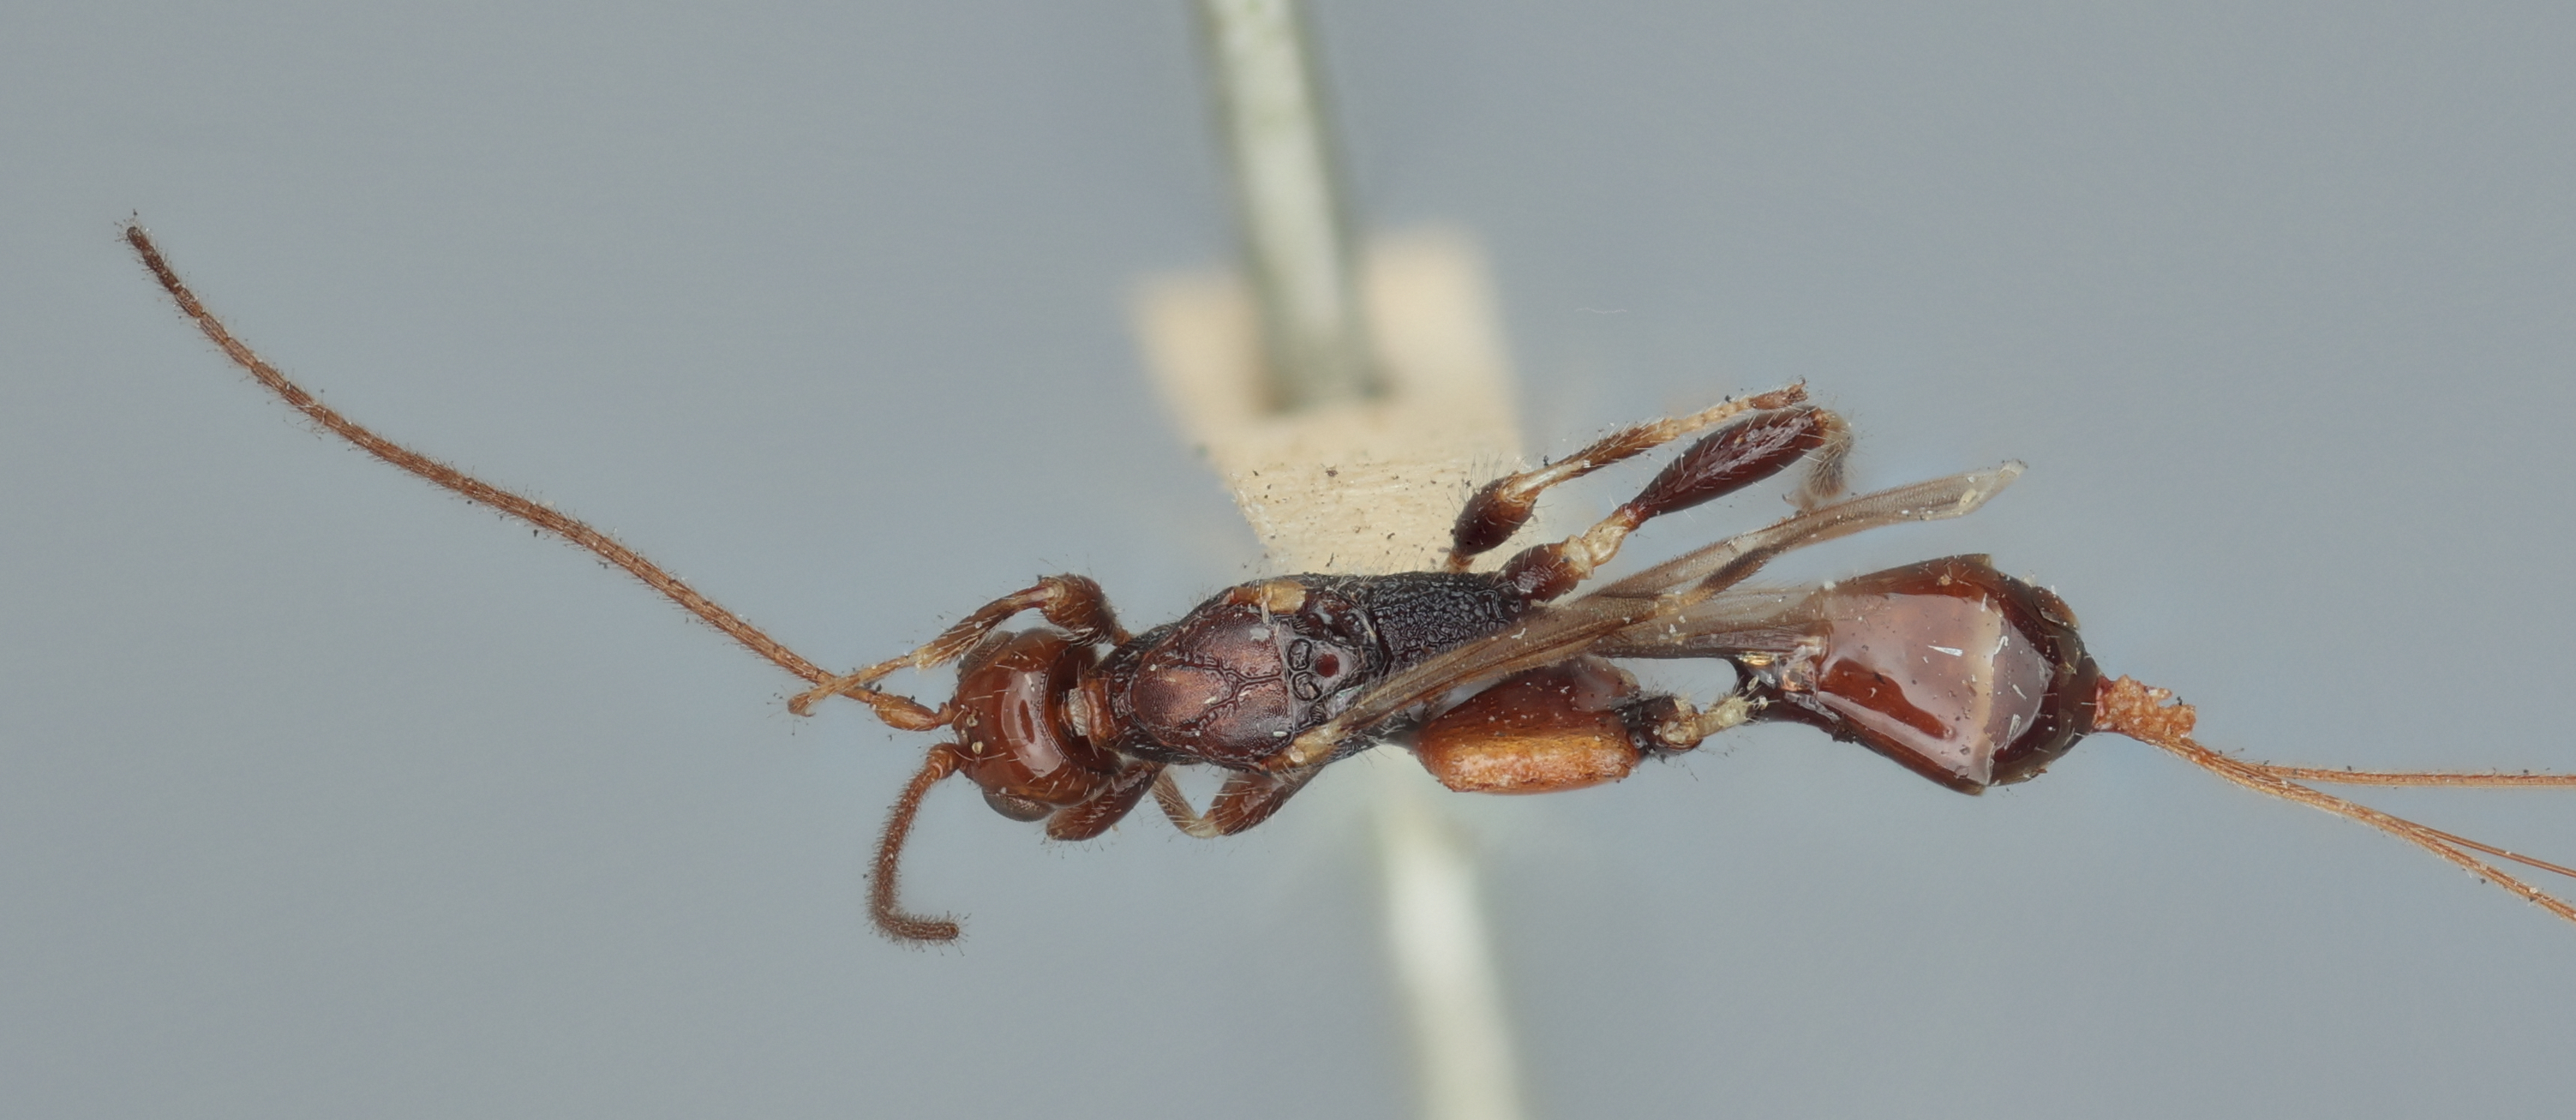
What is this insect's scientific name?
Spathius capys
